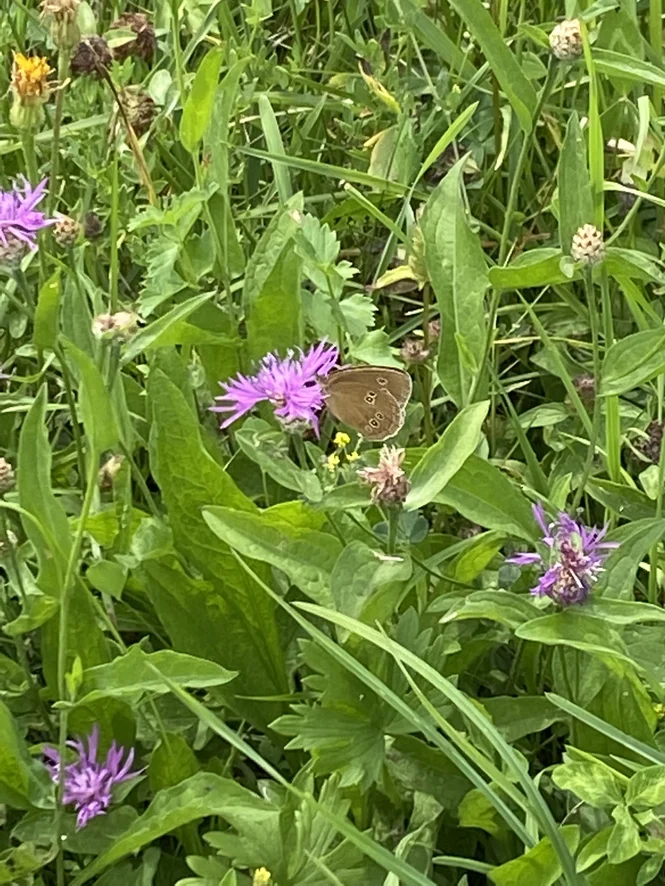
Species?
Aphantopus hyperantus
